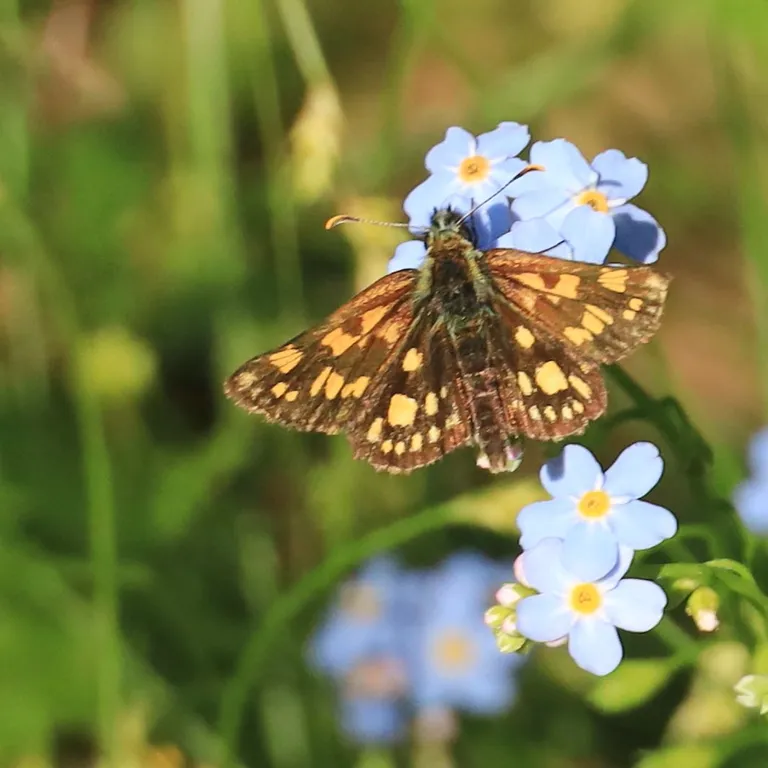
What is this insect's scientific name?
Carterocephalus palaemon
